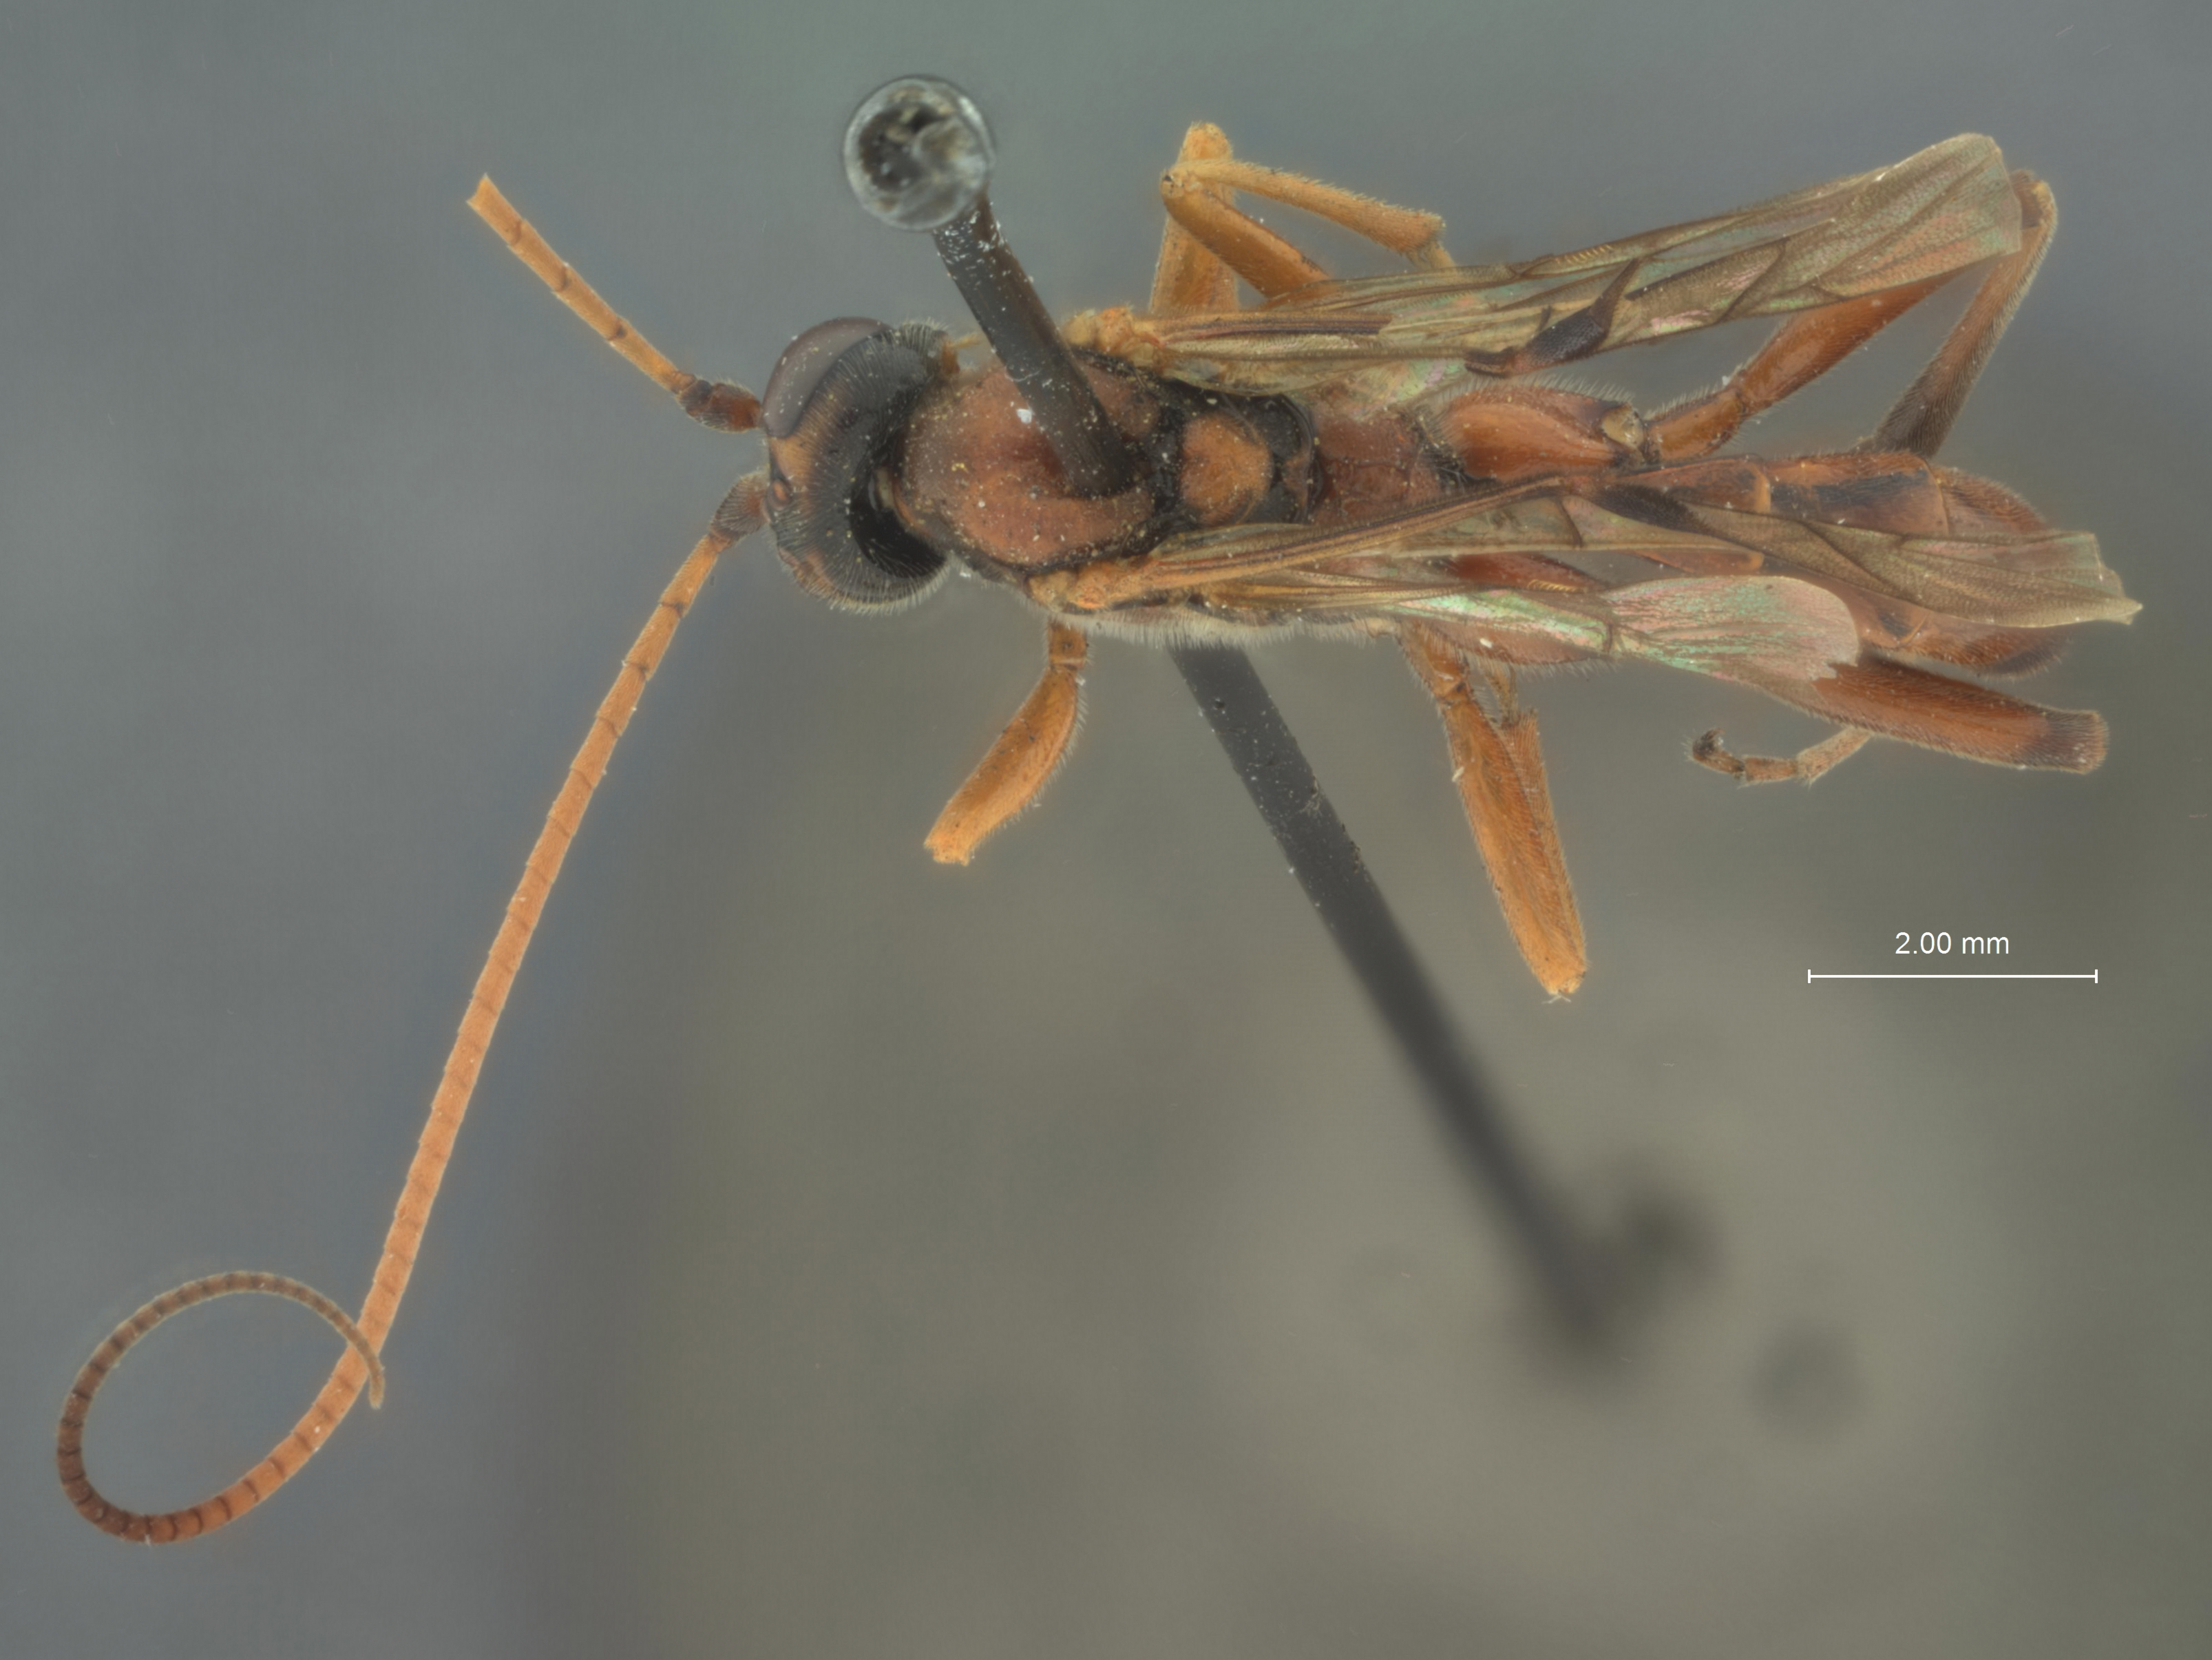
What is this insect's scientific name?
Ctenopelma erythrocephalae
